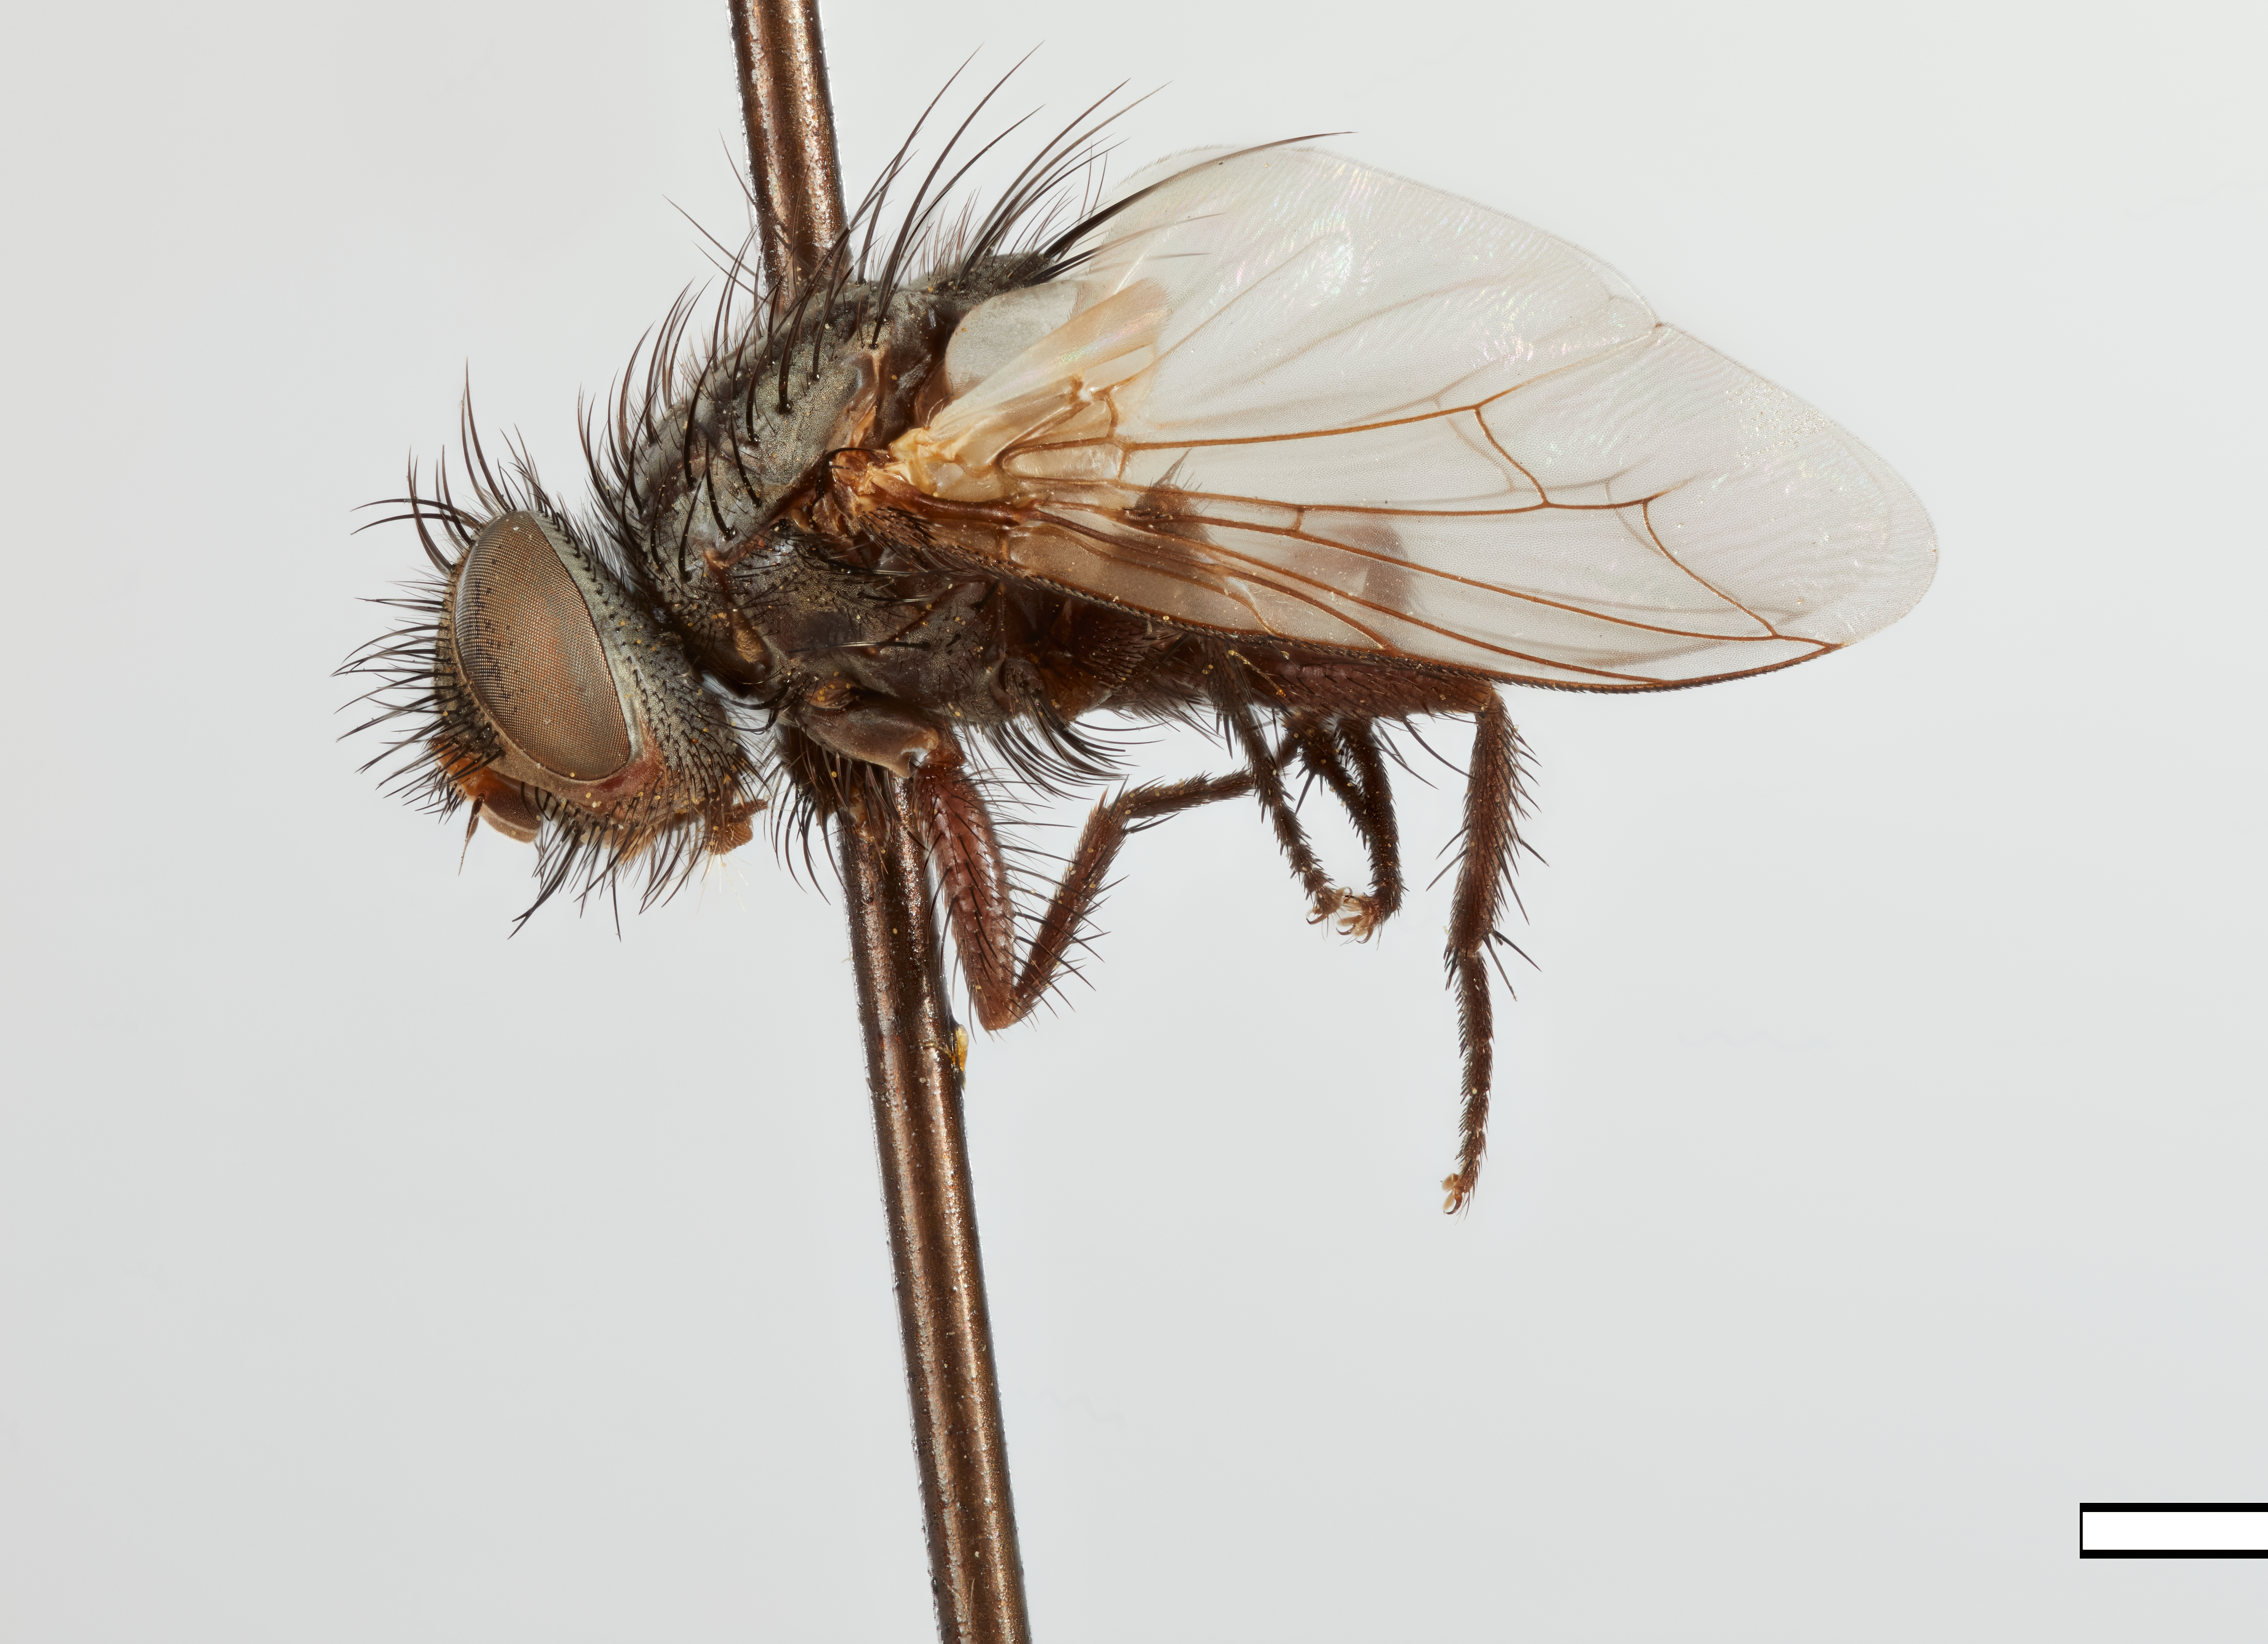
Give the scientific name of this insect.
Oestroplagia petiolata
